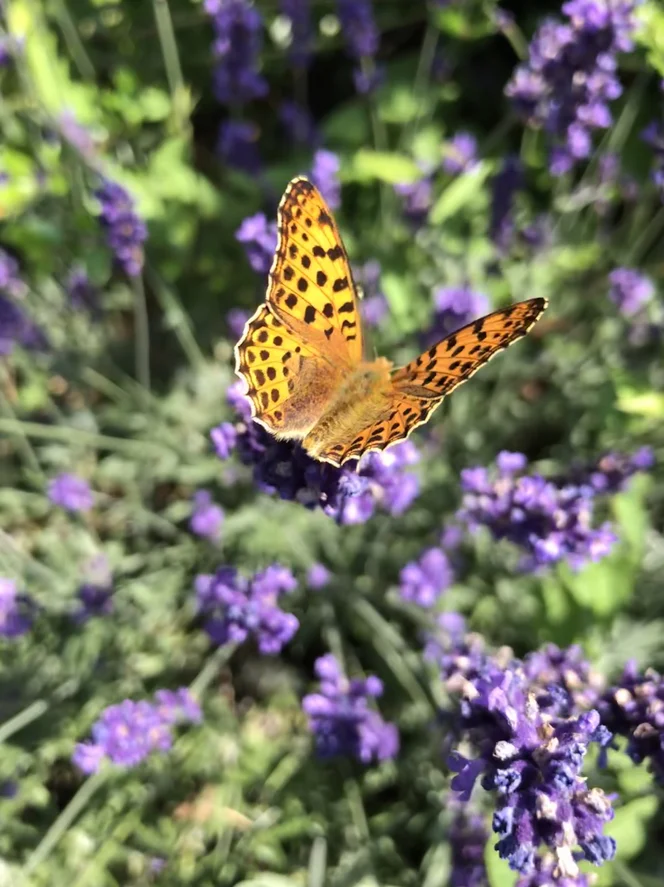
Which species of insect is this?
Issoria lathonia
